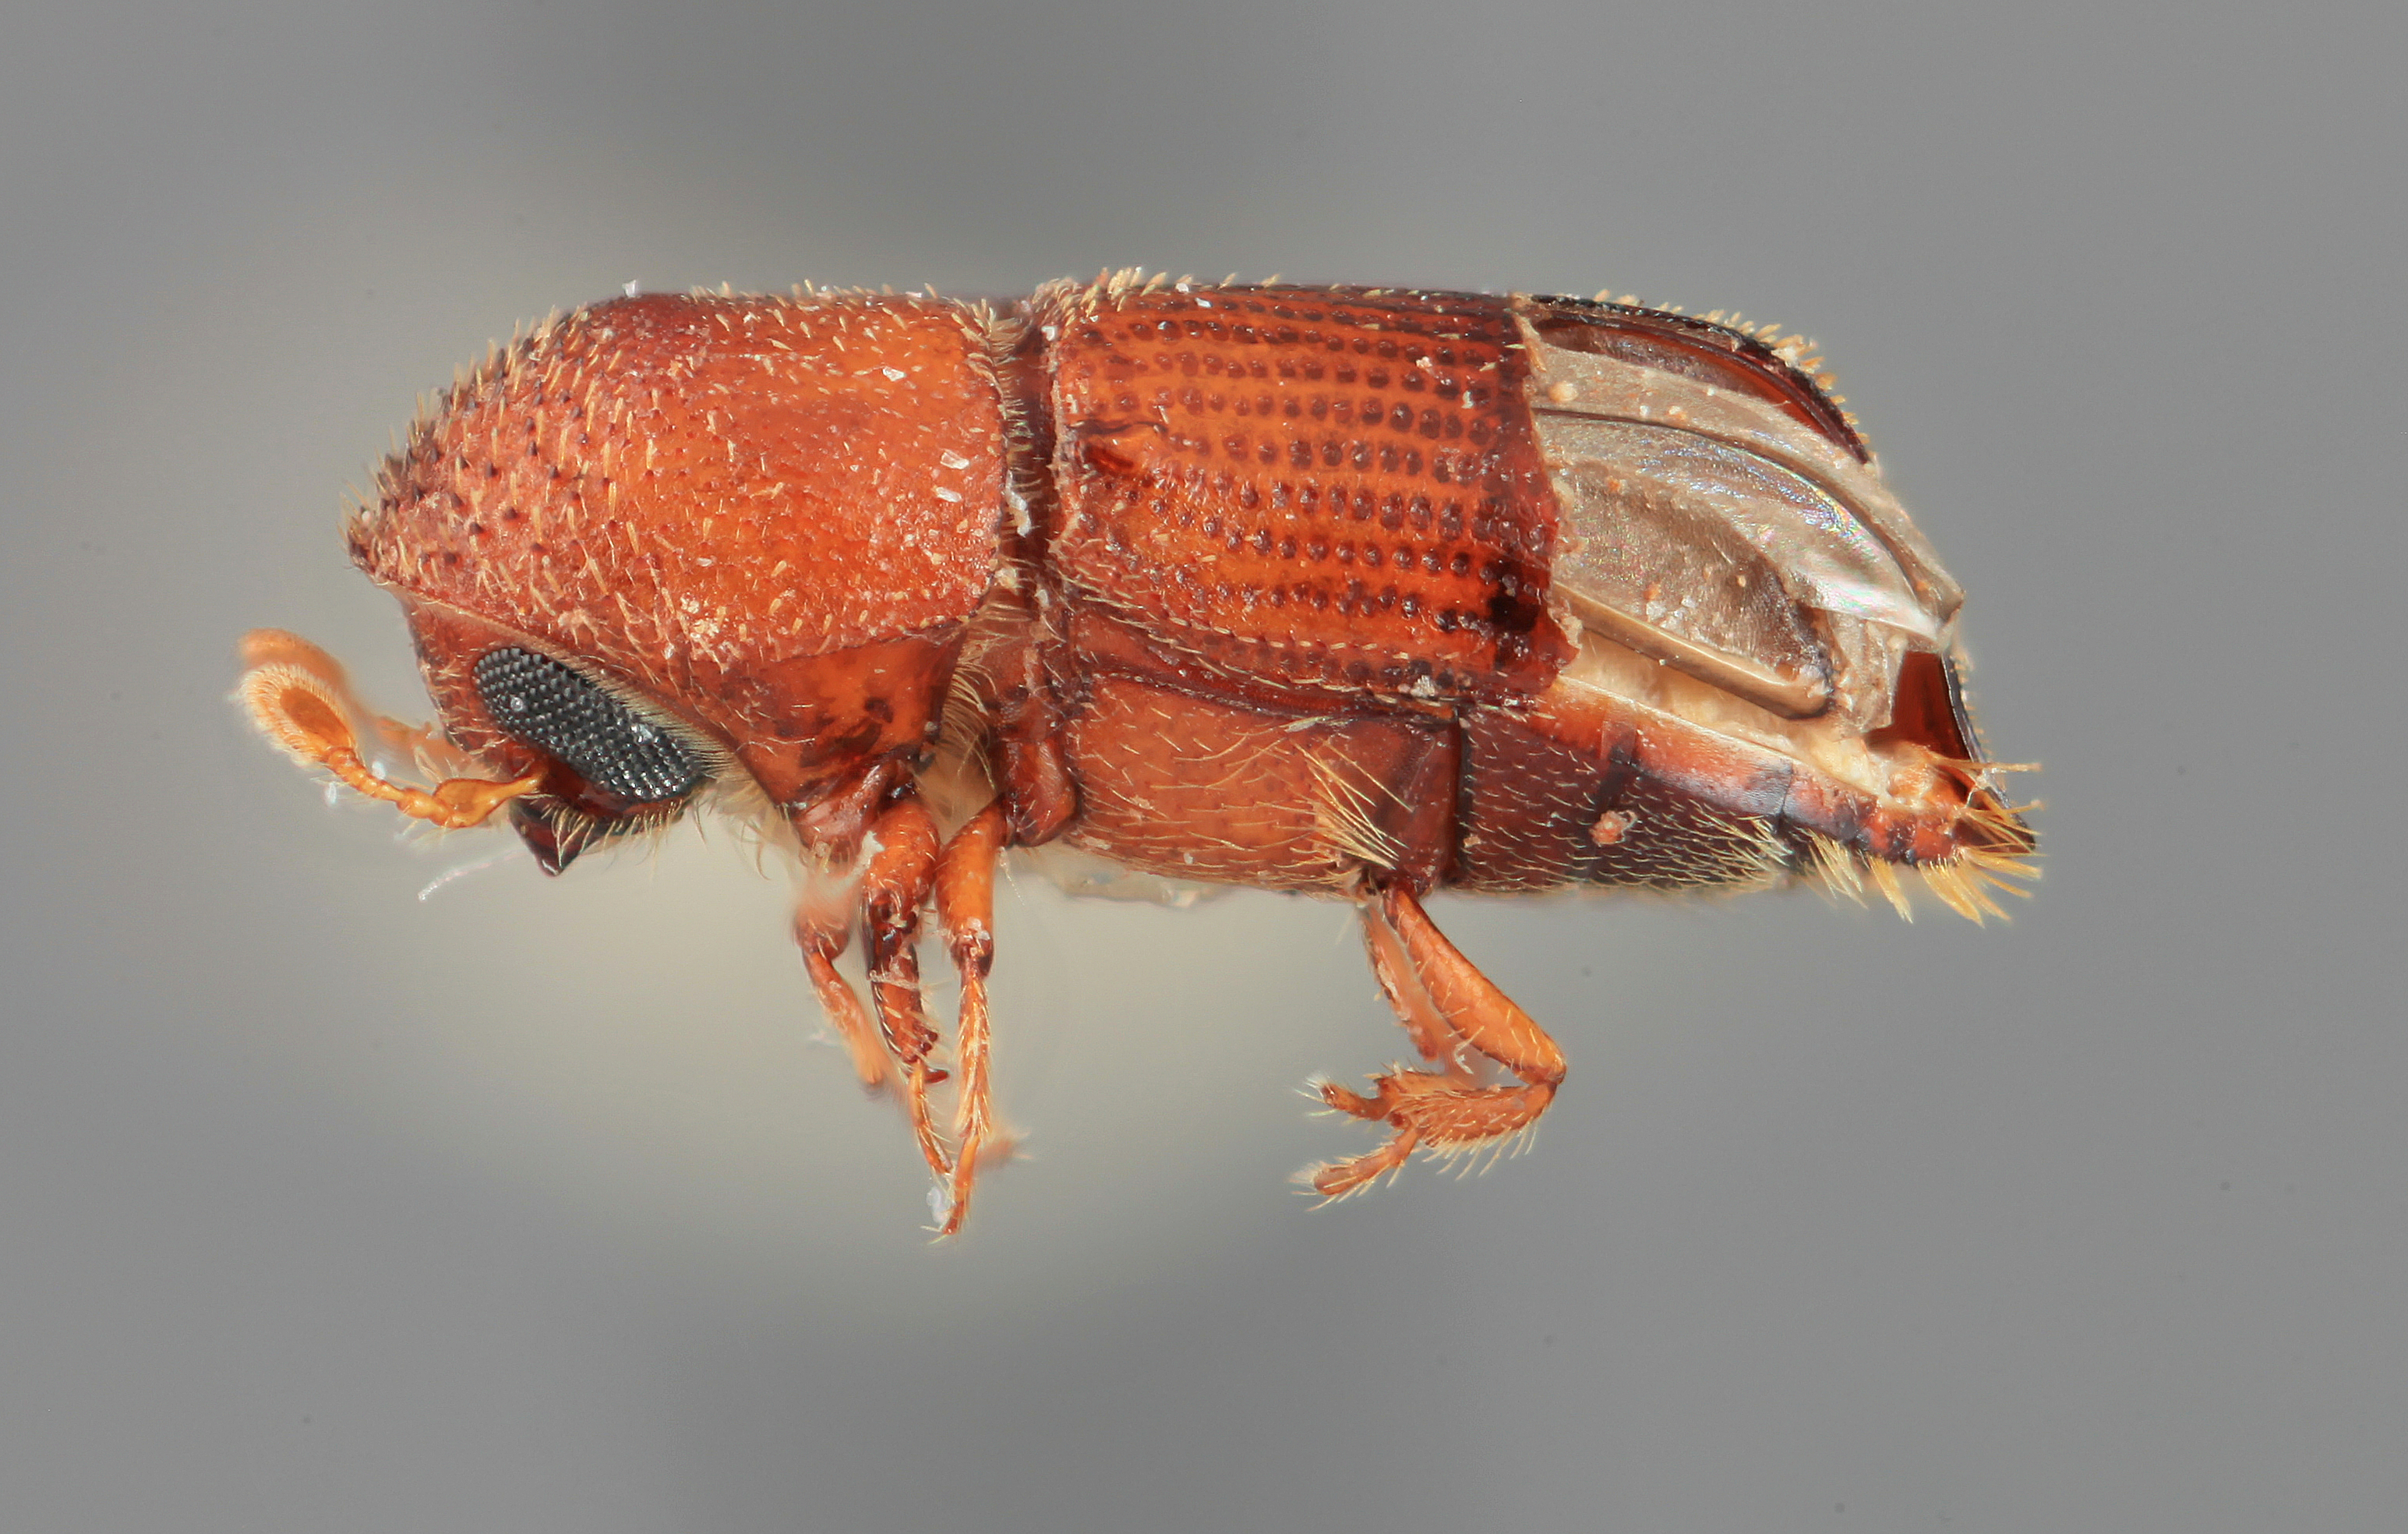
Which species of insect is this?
Micracis tropicus
